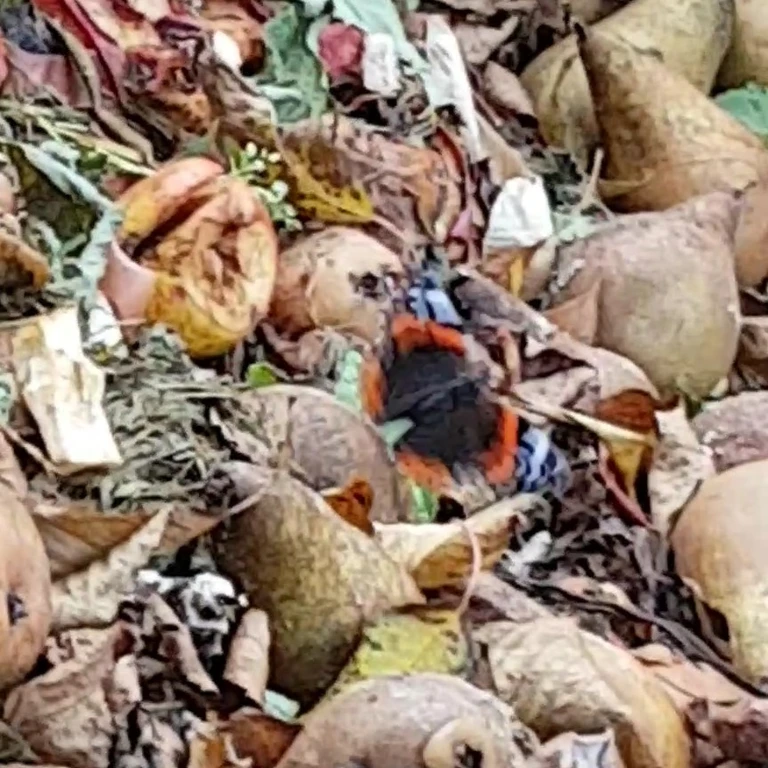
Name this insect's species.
Vanessa atalanta
